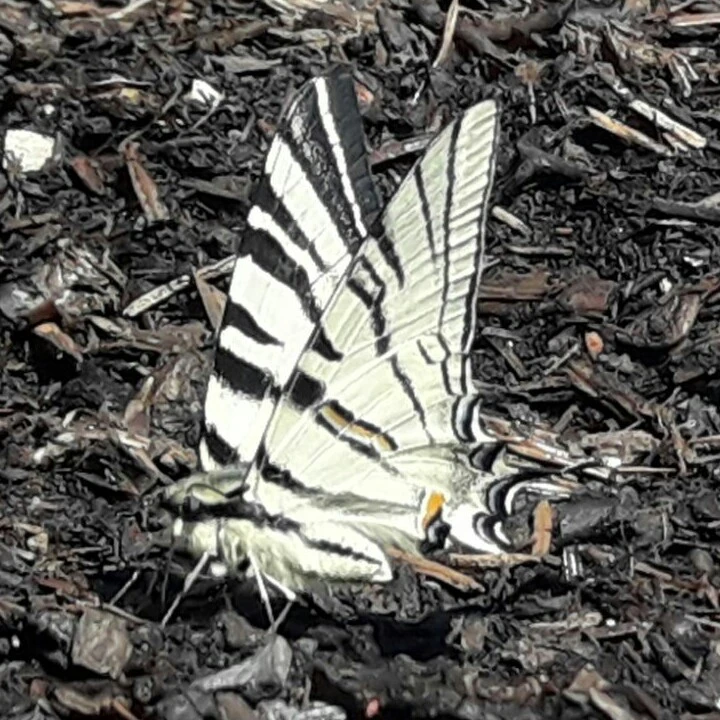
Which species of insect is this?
Iphiclides podalirius
